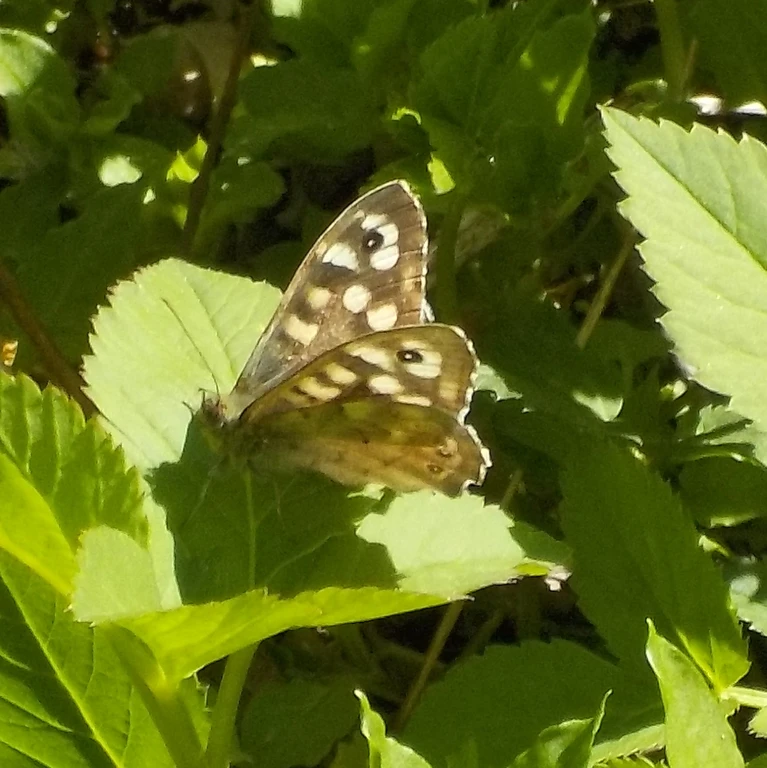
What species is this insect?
Pararge aegeria
